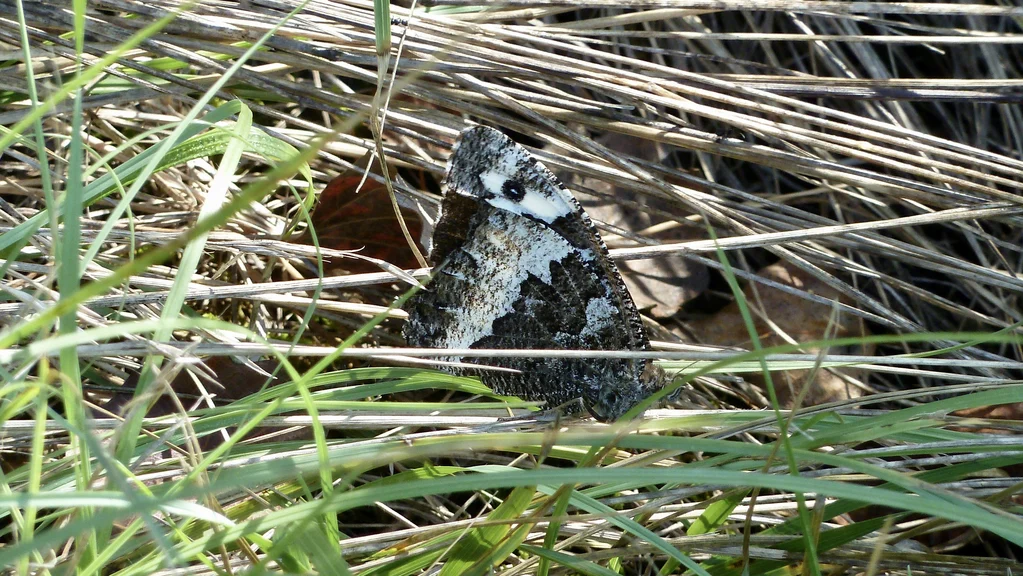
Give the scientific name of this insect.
Brintesia circe
